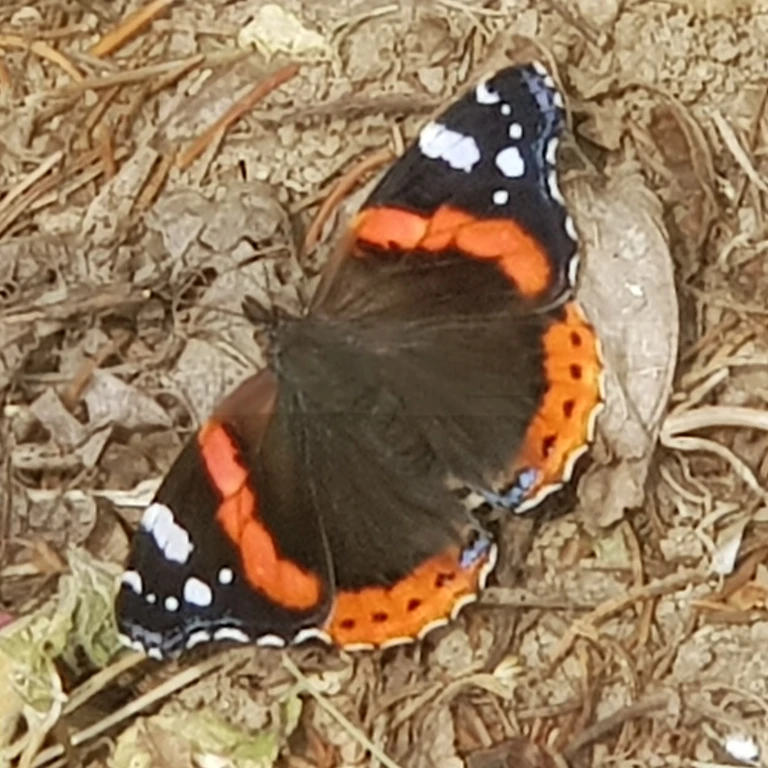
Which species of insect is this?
Vanessa atalanta
